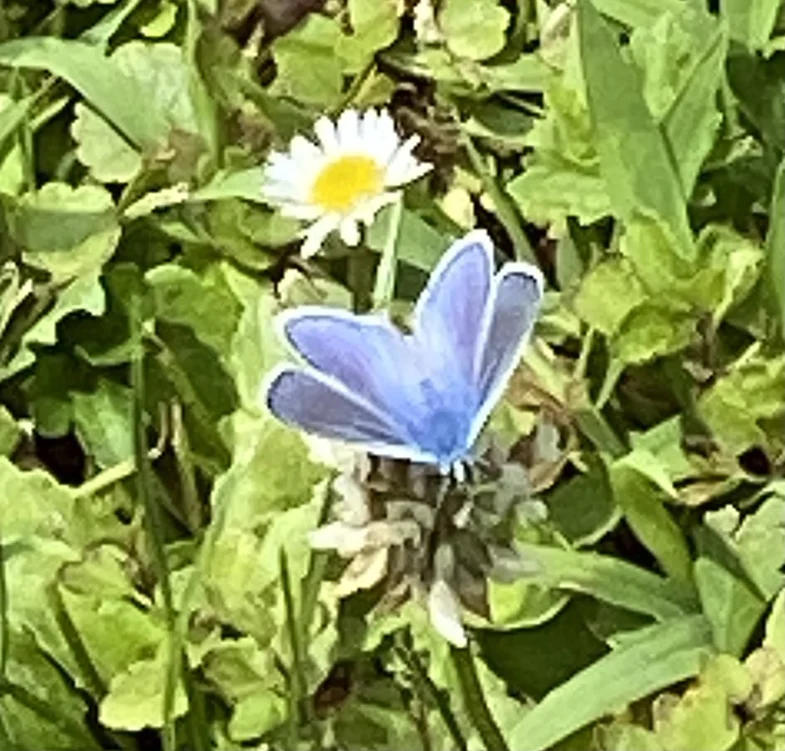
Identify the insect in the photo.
Polyommatus icarus
